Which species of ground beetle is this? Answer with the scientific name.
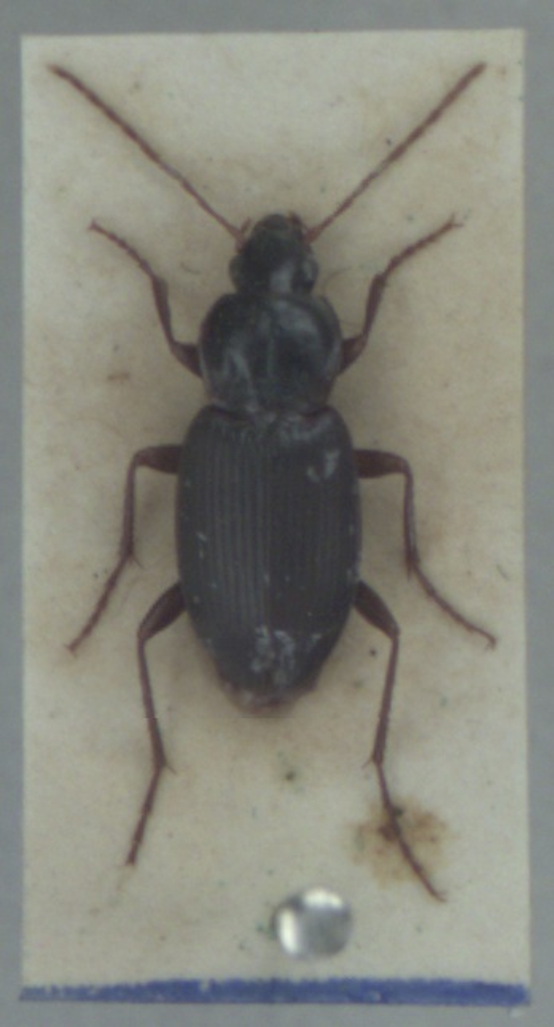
Calathus rotundicollis
